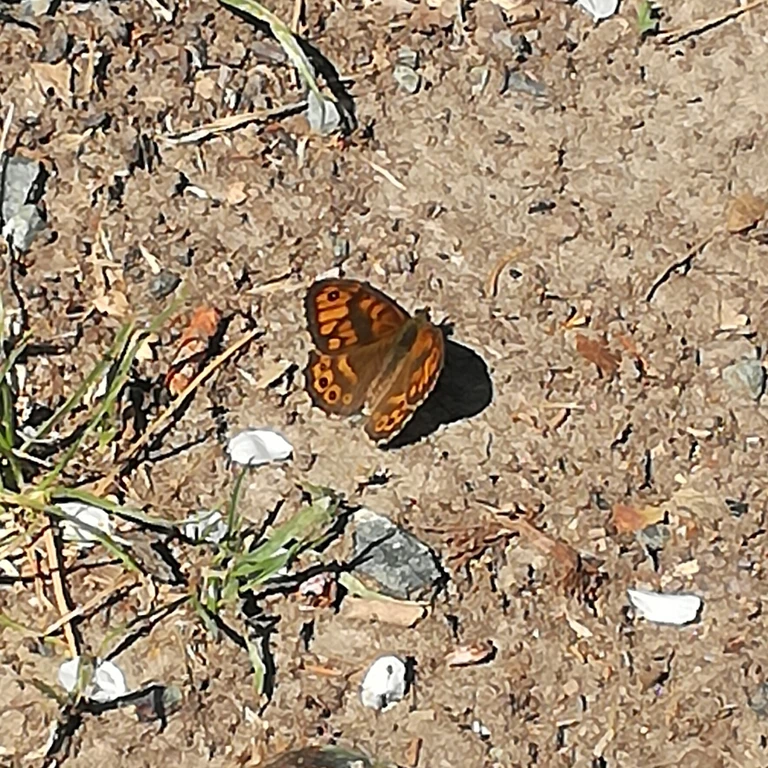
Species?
Lasiommata megera (also Pararge megera)
